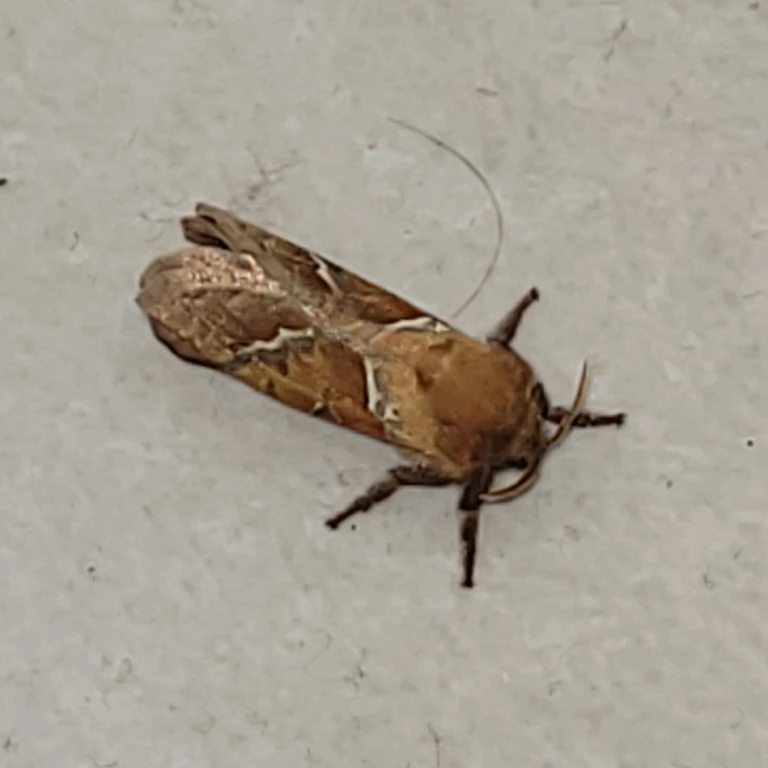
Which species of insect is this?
Triodia sylvina
